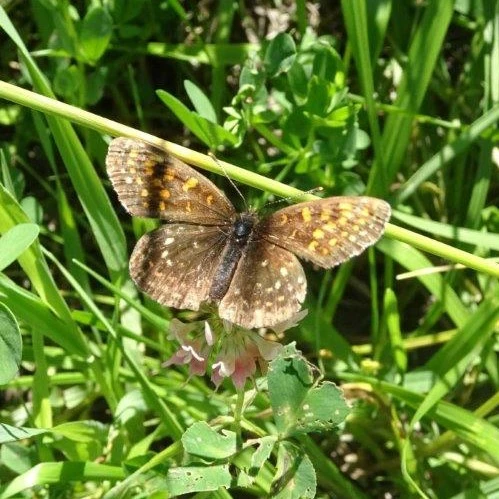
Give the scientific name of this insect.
Melitaea diamina
